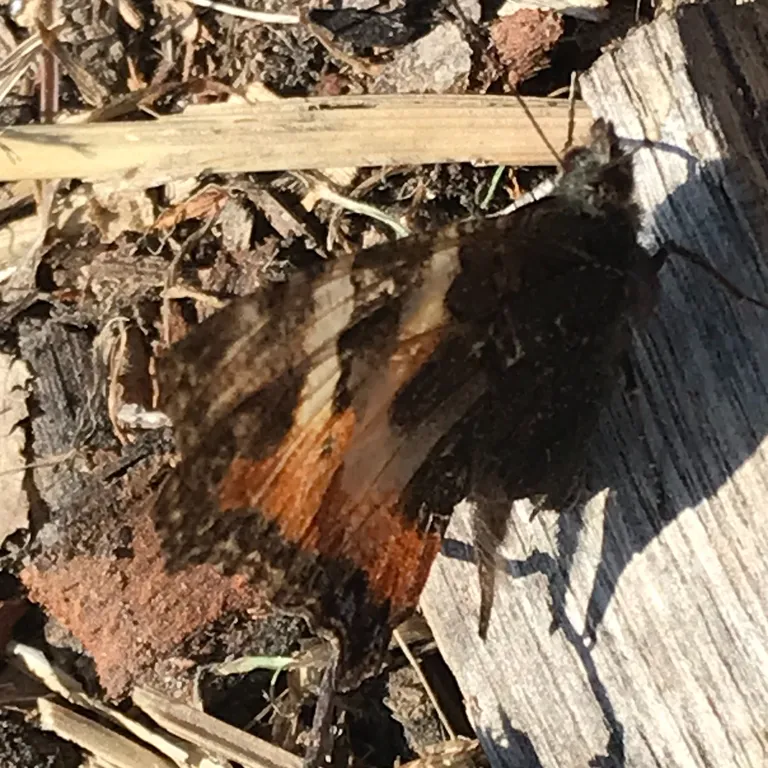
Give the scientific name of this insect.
Aglais urticae
